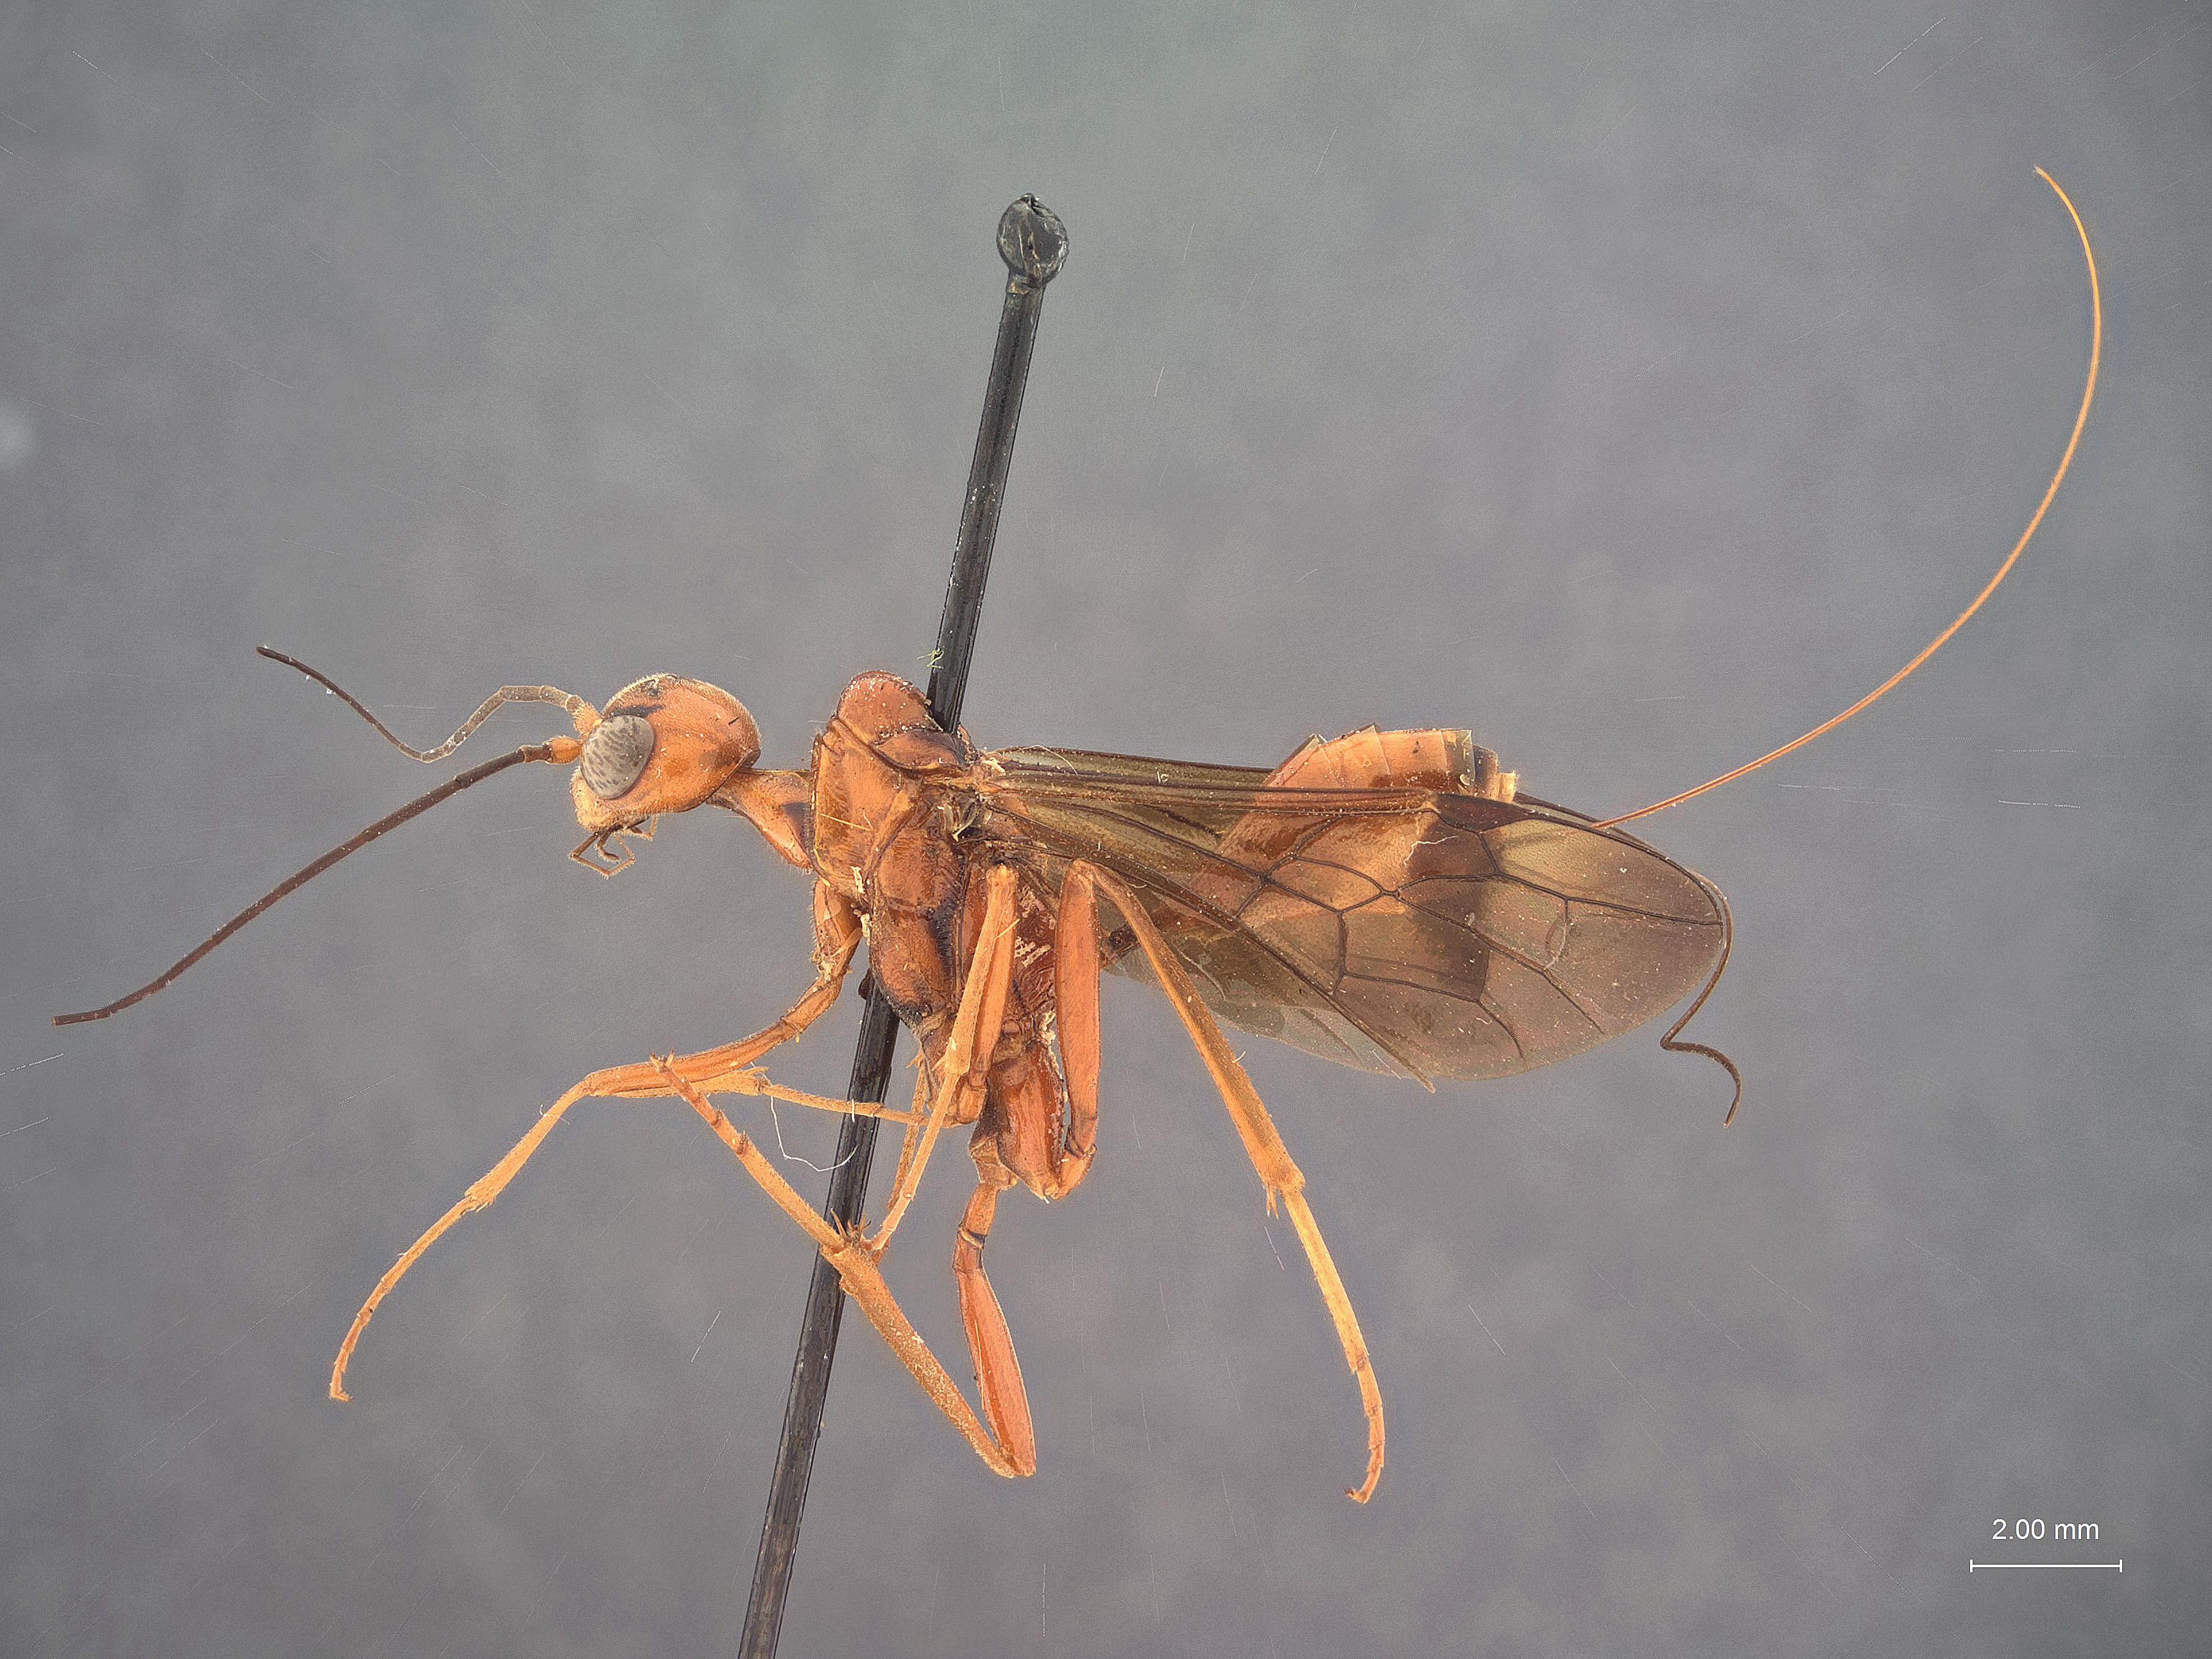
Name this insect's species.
Aulacostethus foxleei
